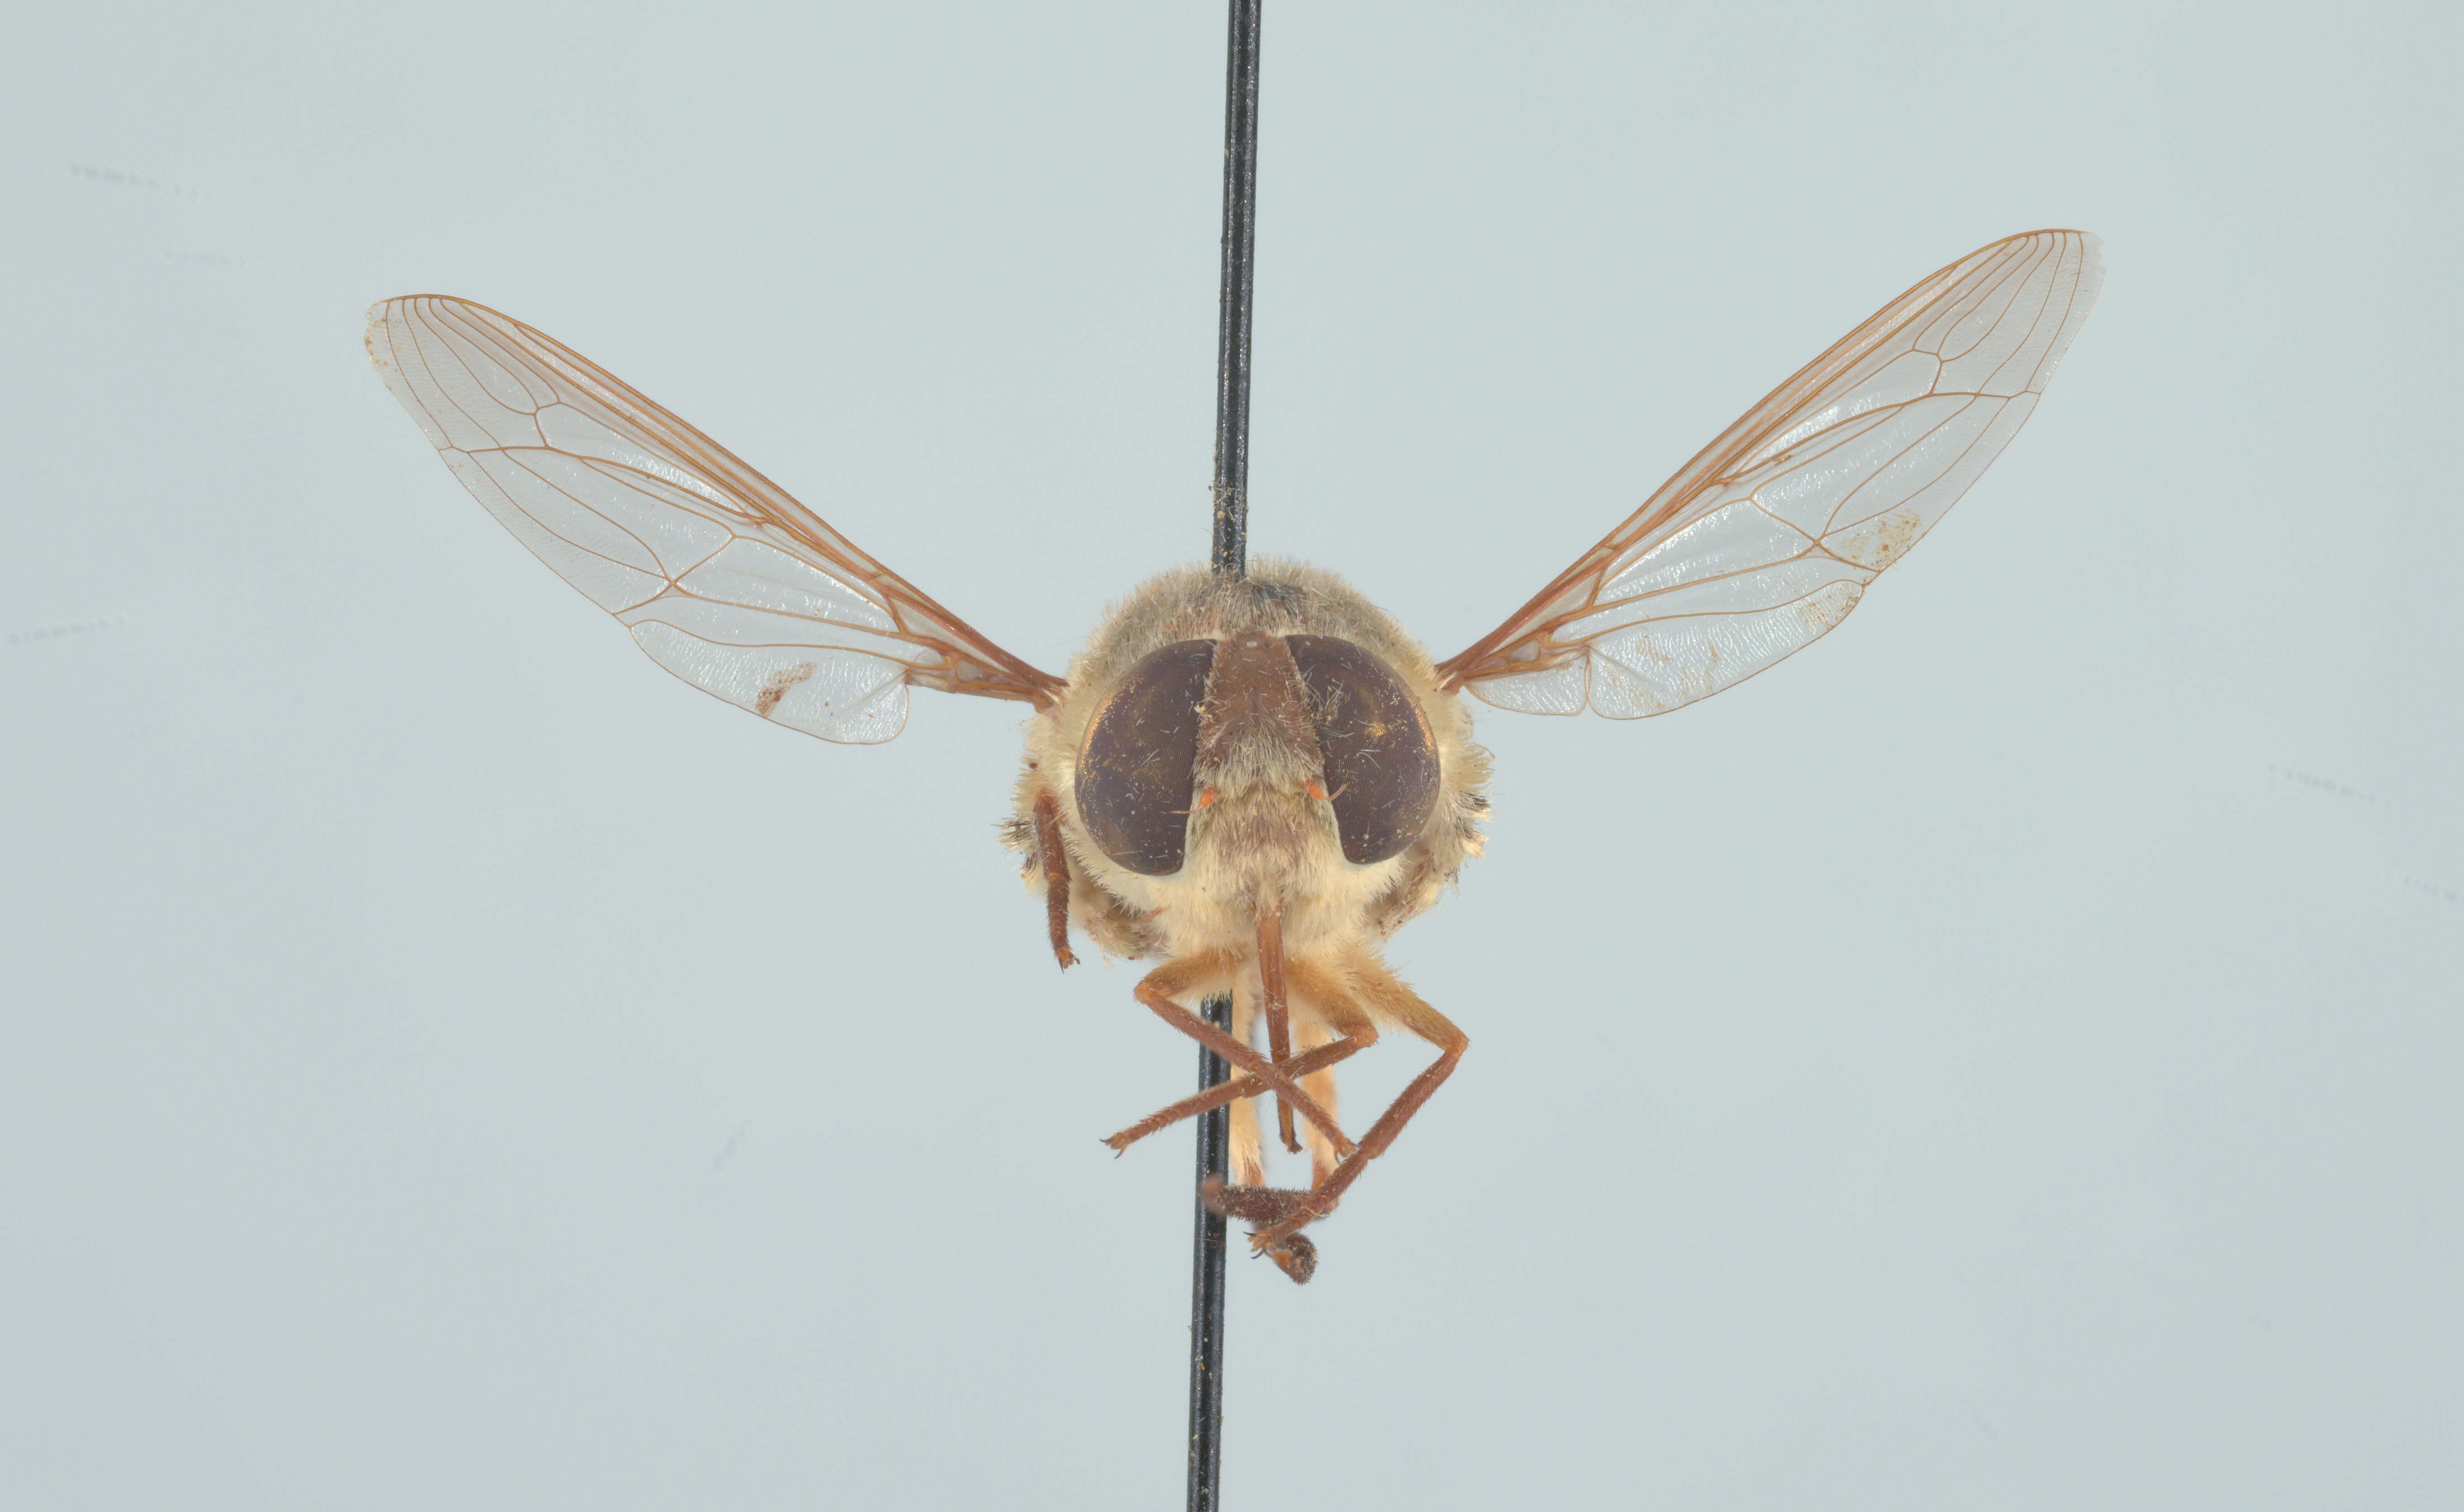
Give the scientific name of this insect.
Neorhynchocephalus volaticus
